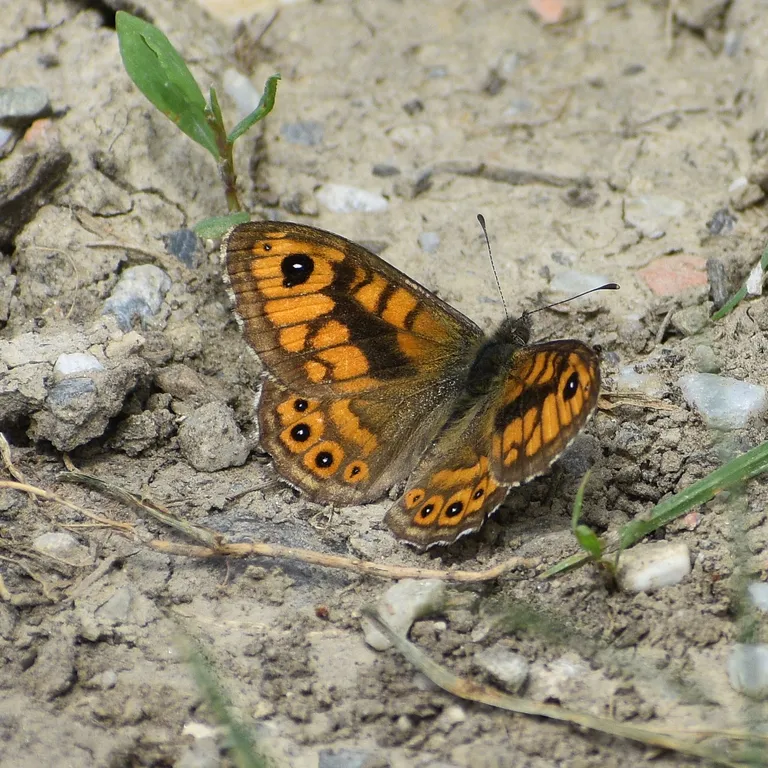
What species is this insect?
Lasiommata megera (also Pararge megera)
